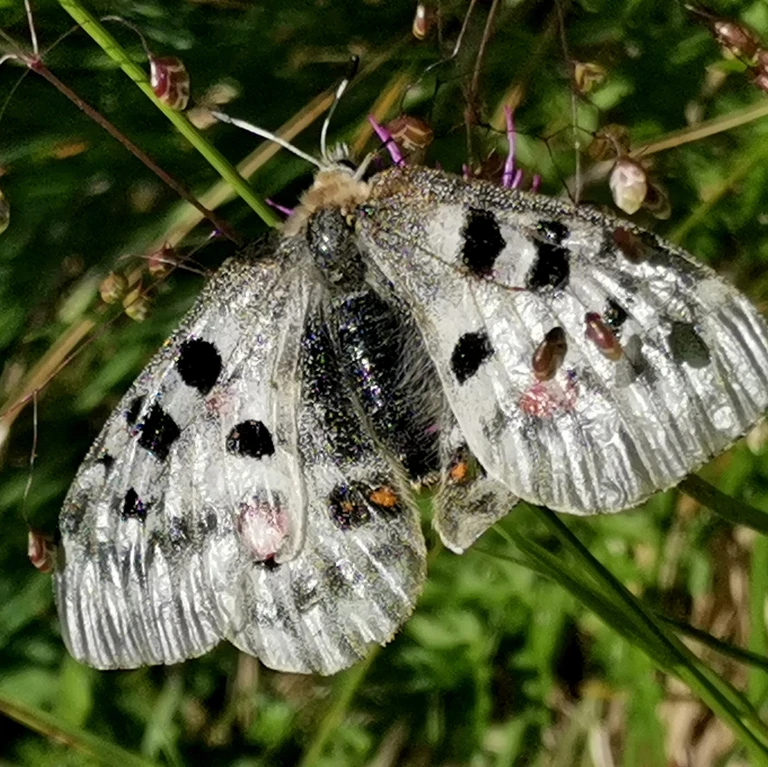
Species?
Parnassius apollo
